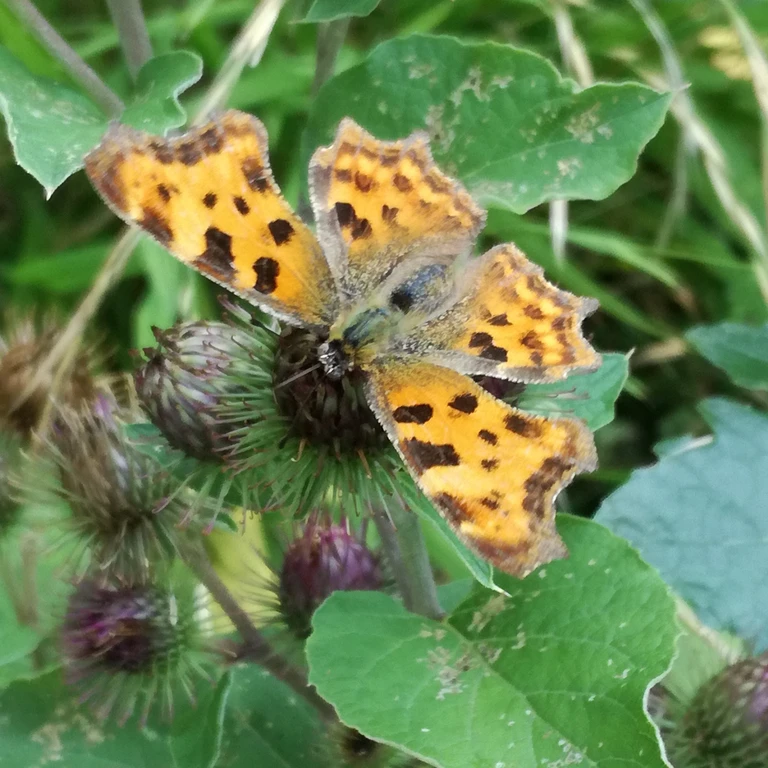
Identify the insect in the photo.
Polygonia c-album
